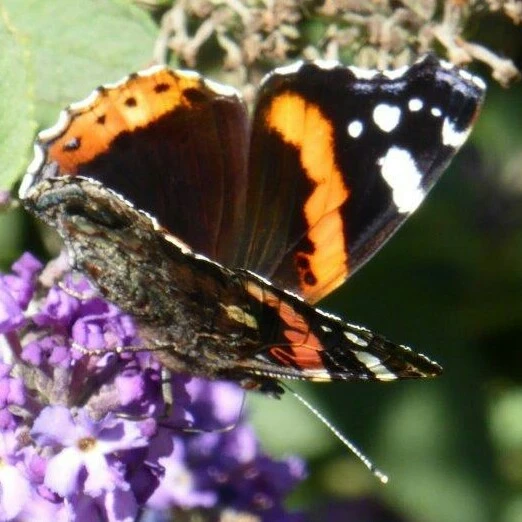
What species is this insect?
Vanessa atalanta
